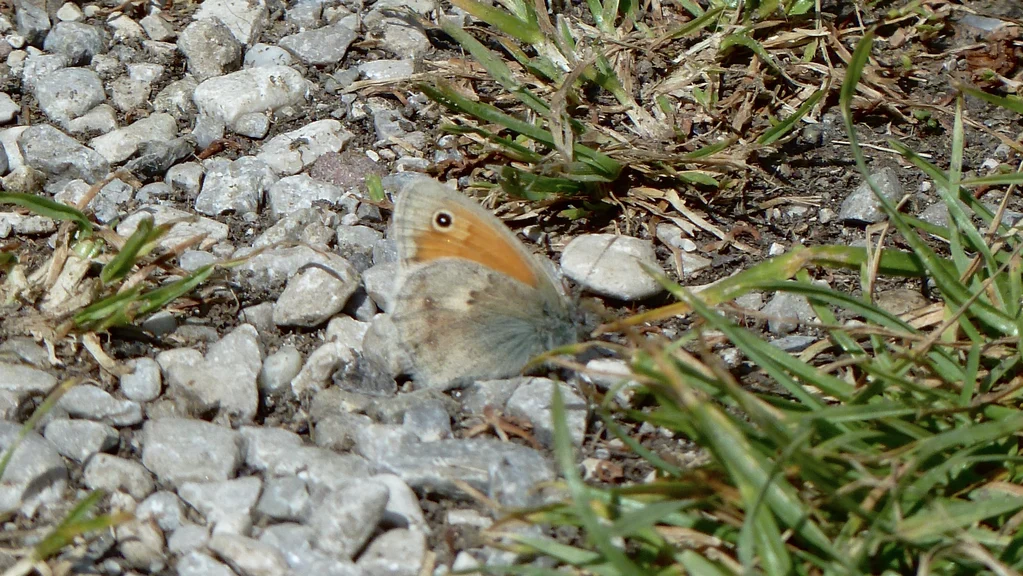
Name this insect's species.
Coenonympha pamphilus
